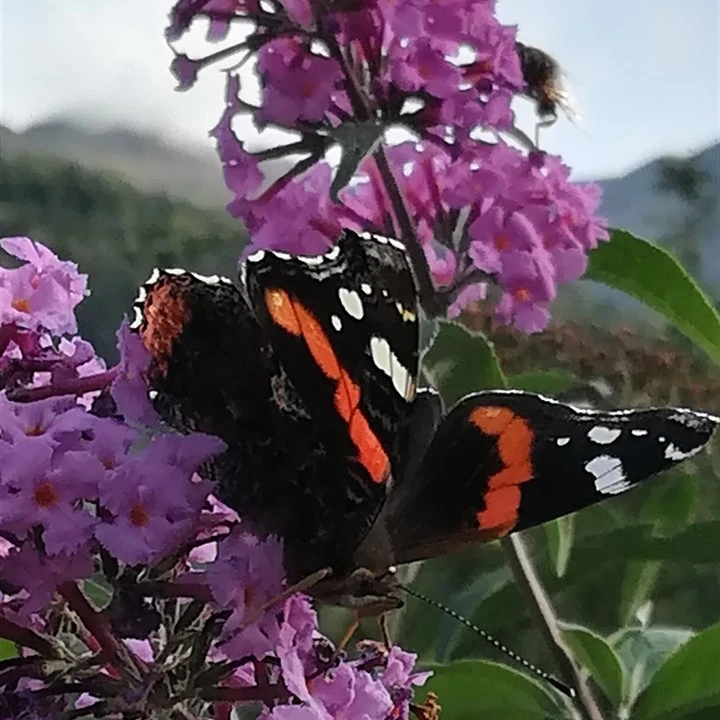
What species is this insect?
Vanessa atalanta
